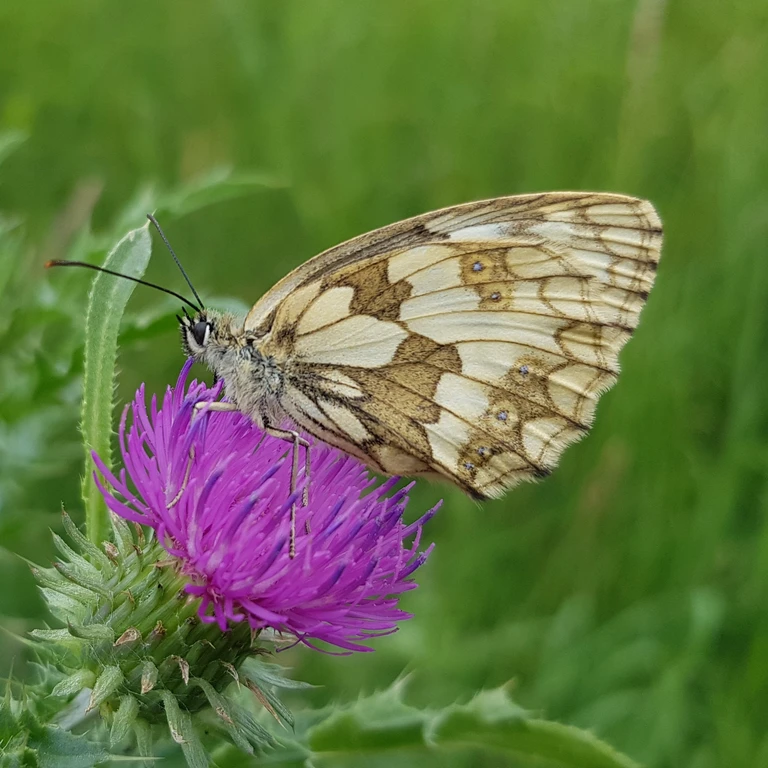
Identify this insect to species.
Melanargia galathea
